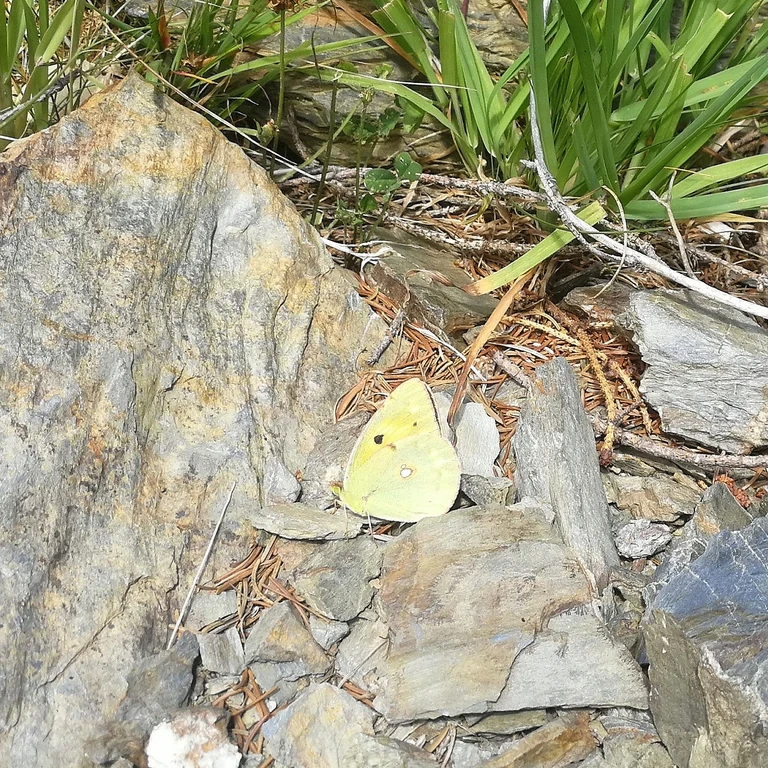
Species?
Colias croceus
